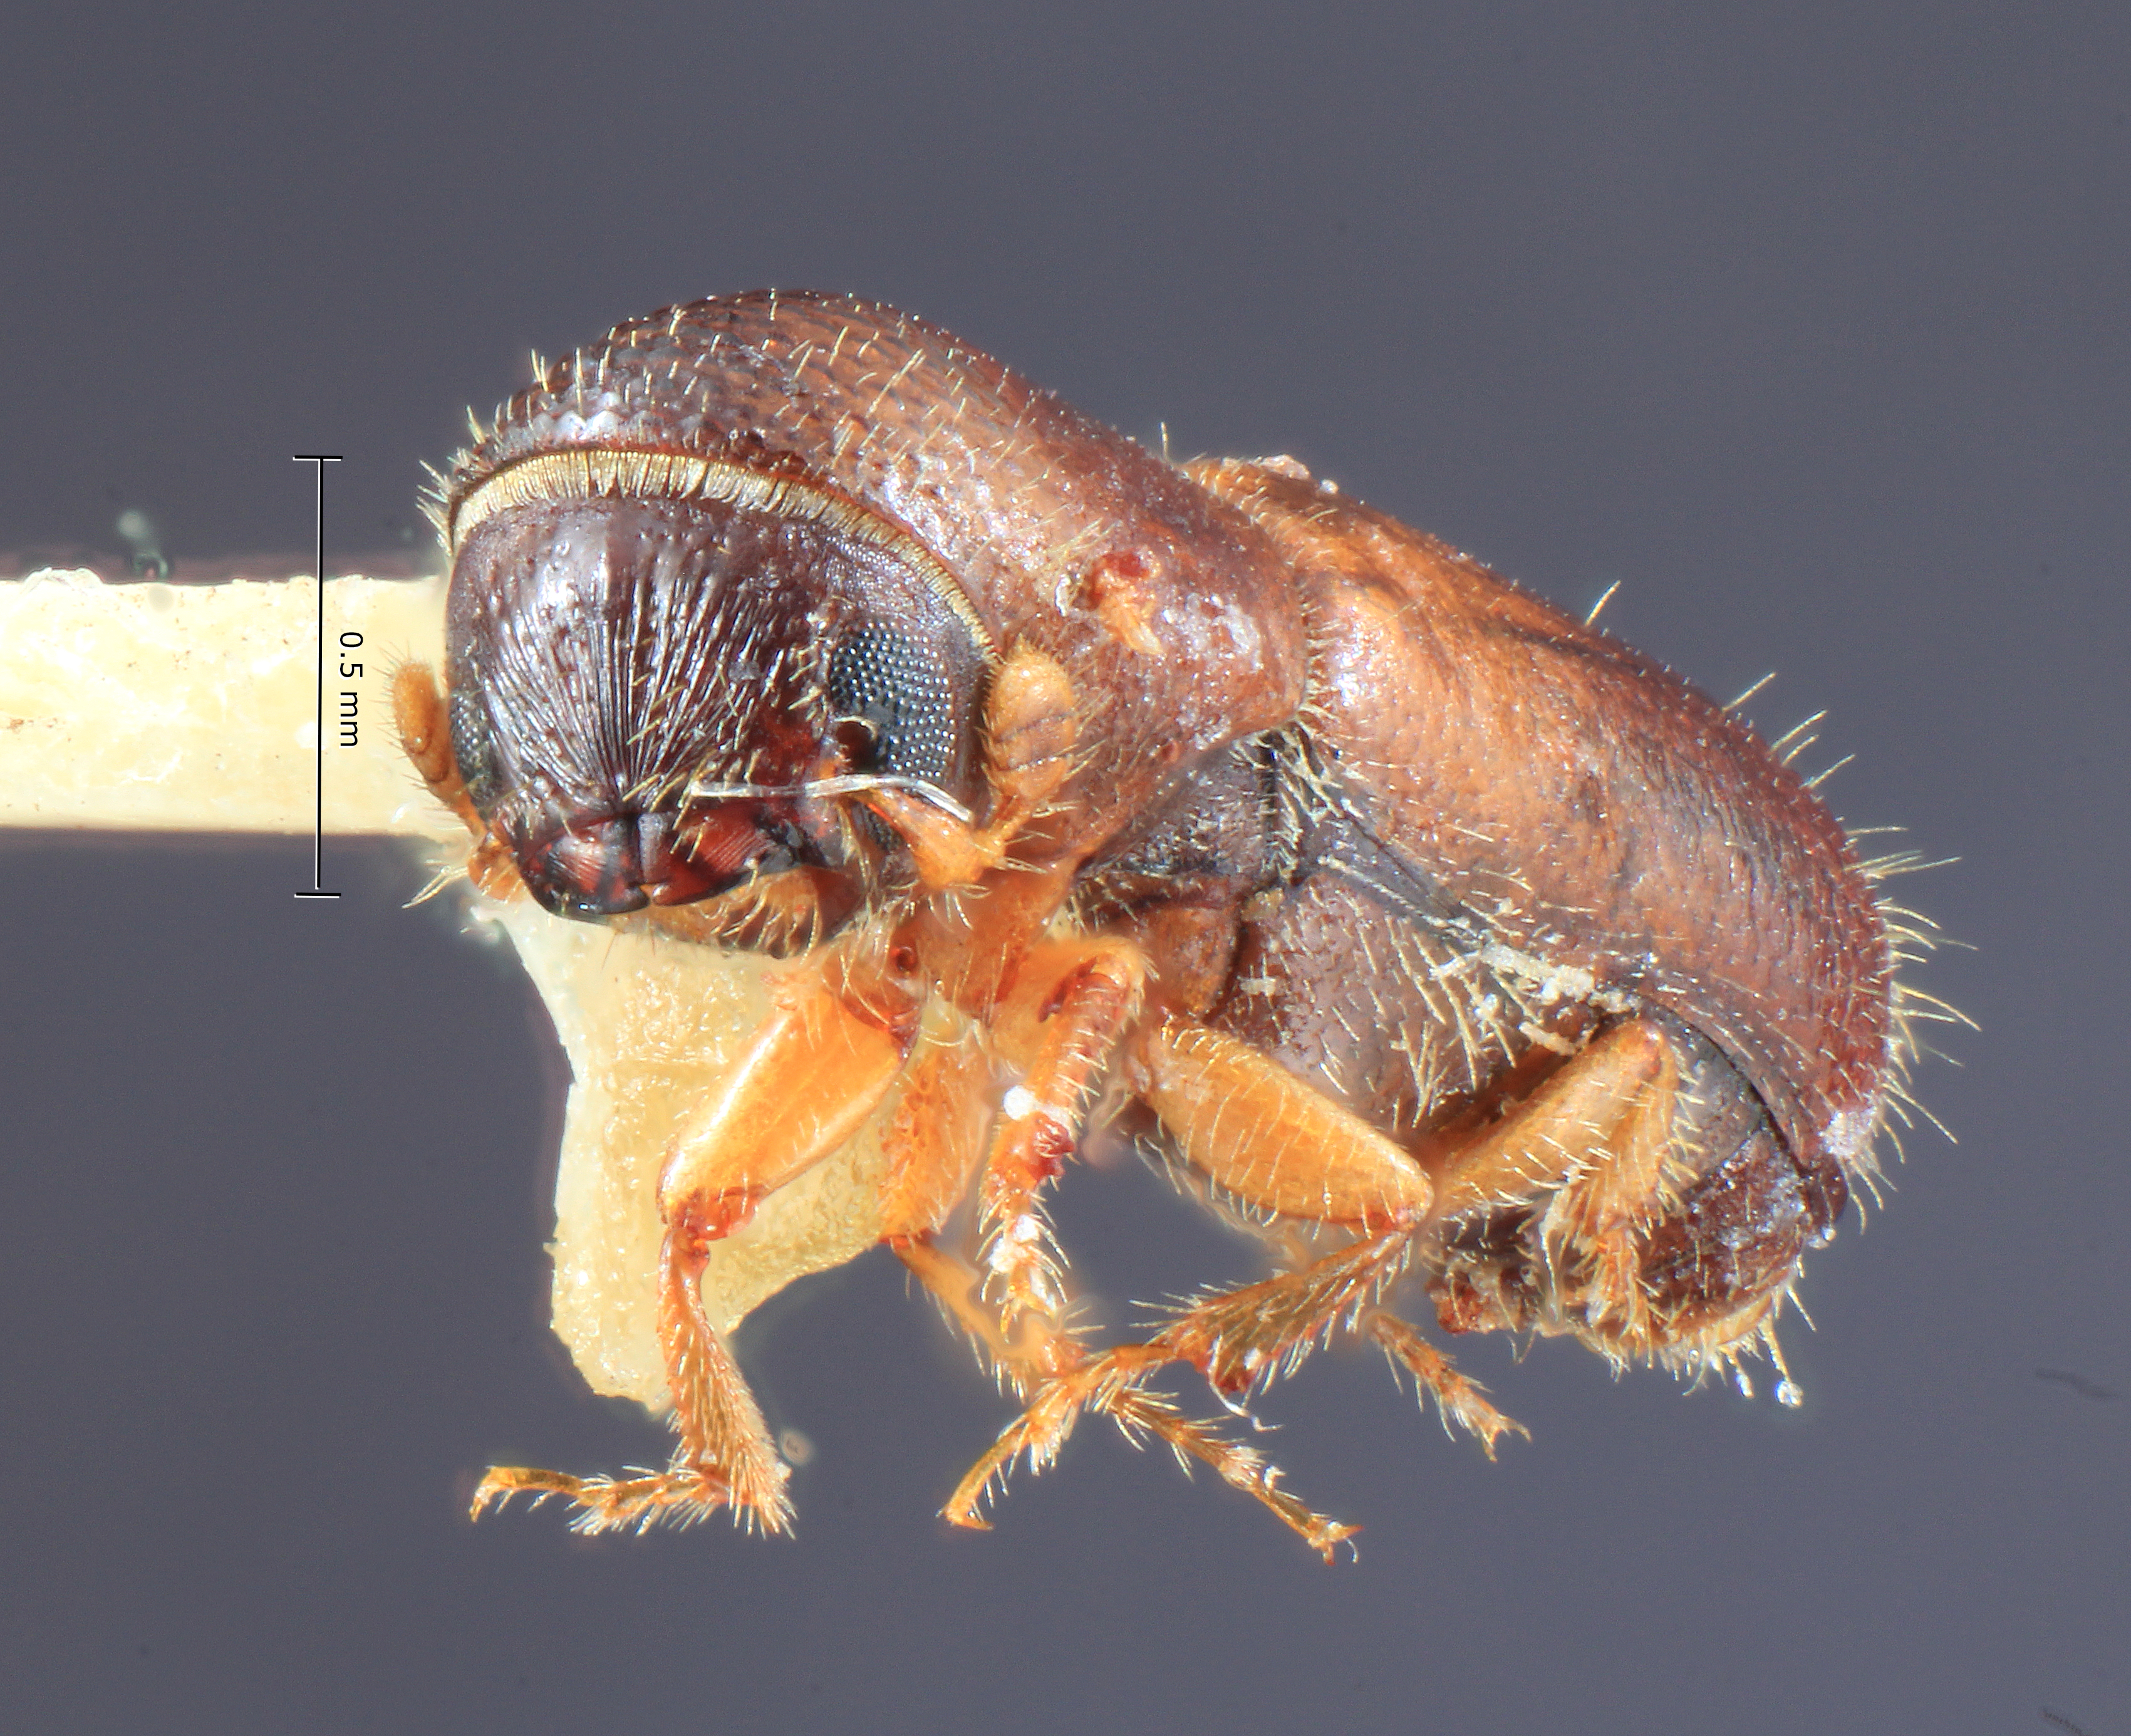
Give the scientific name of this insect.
Gnathotrichus perniciosus
